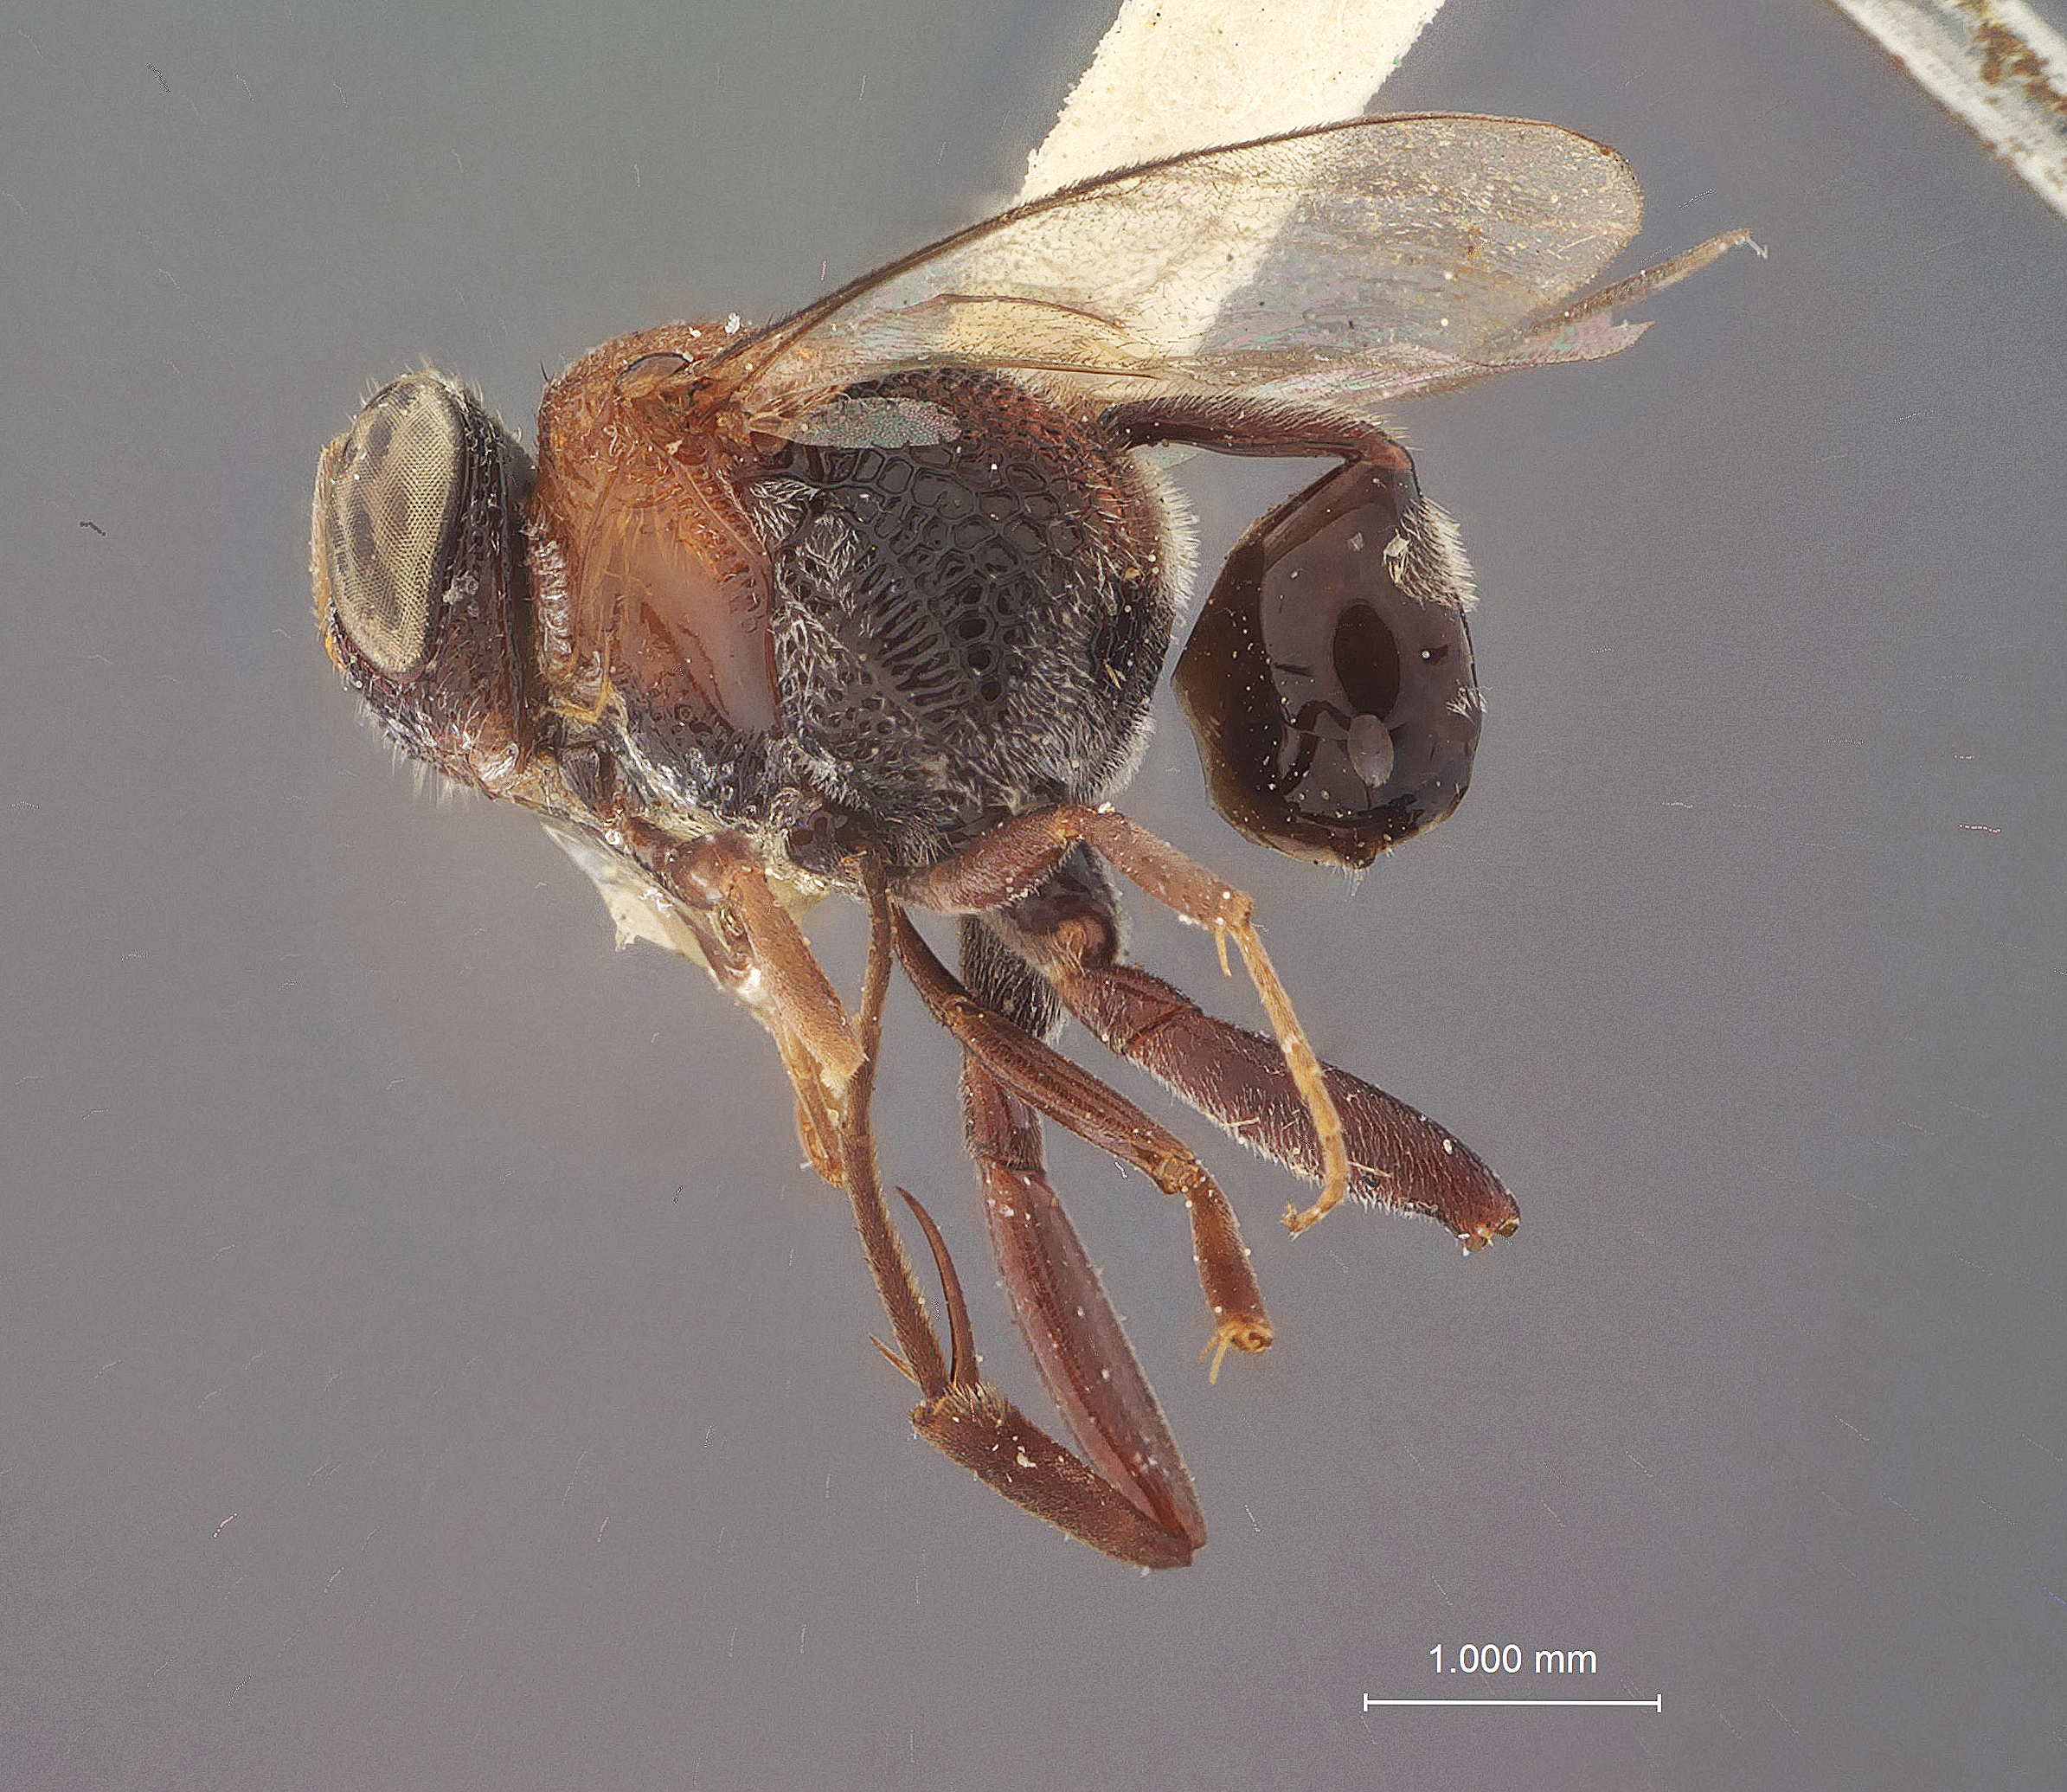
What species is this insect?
Hyptia weithi
